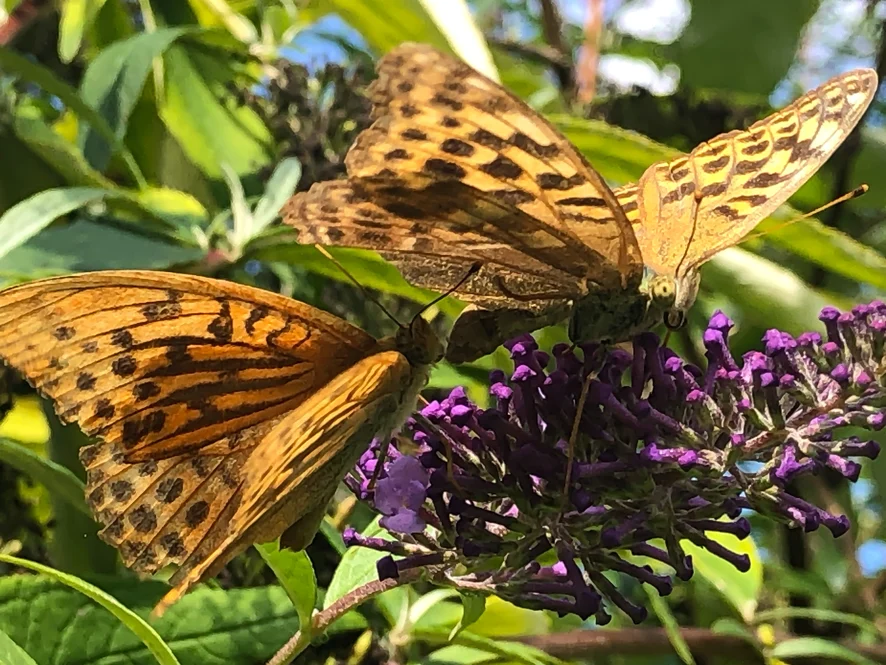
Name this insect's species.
Argynnis paphia
